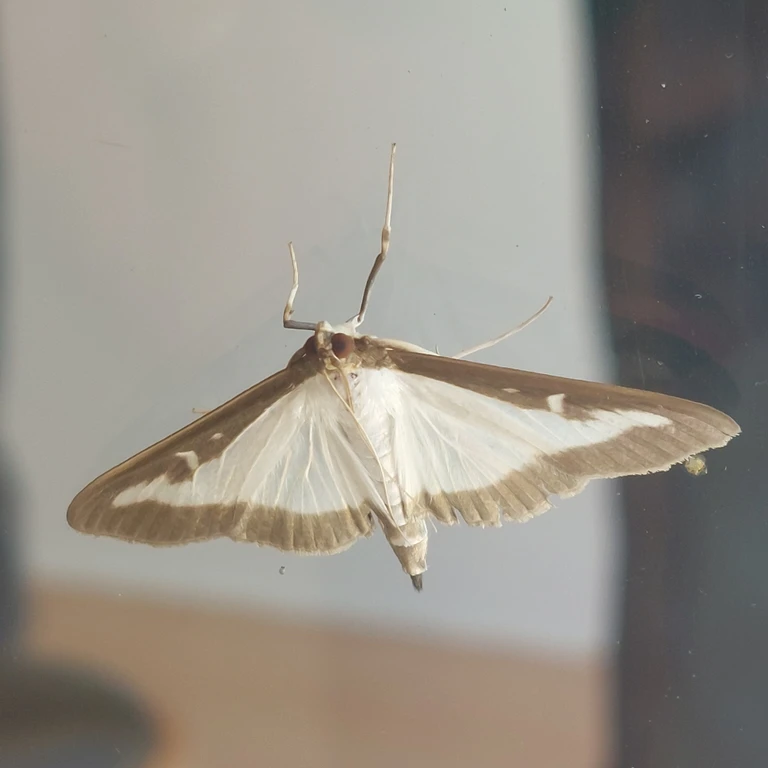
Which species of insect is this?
Cydalima perspectalis
